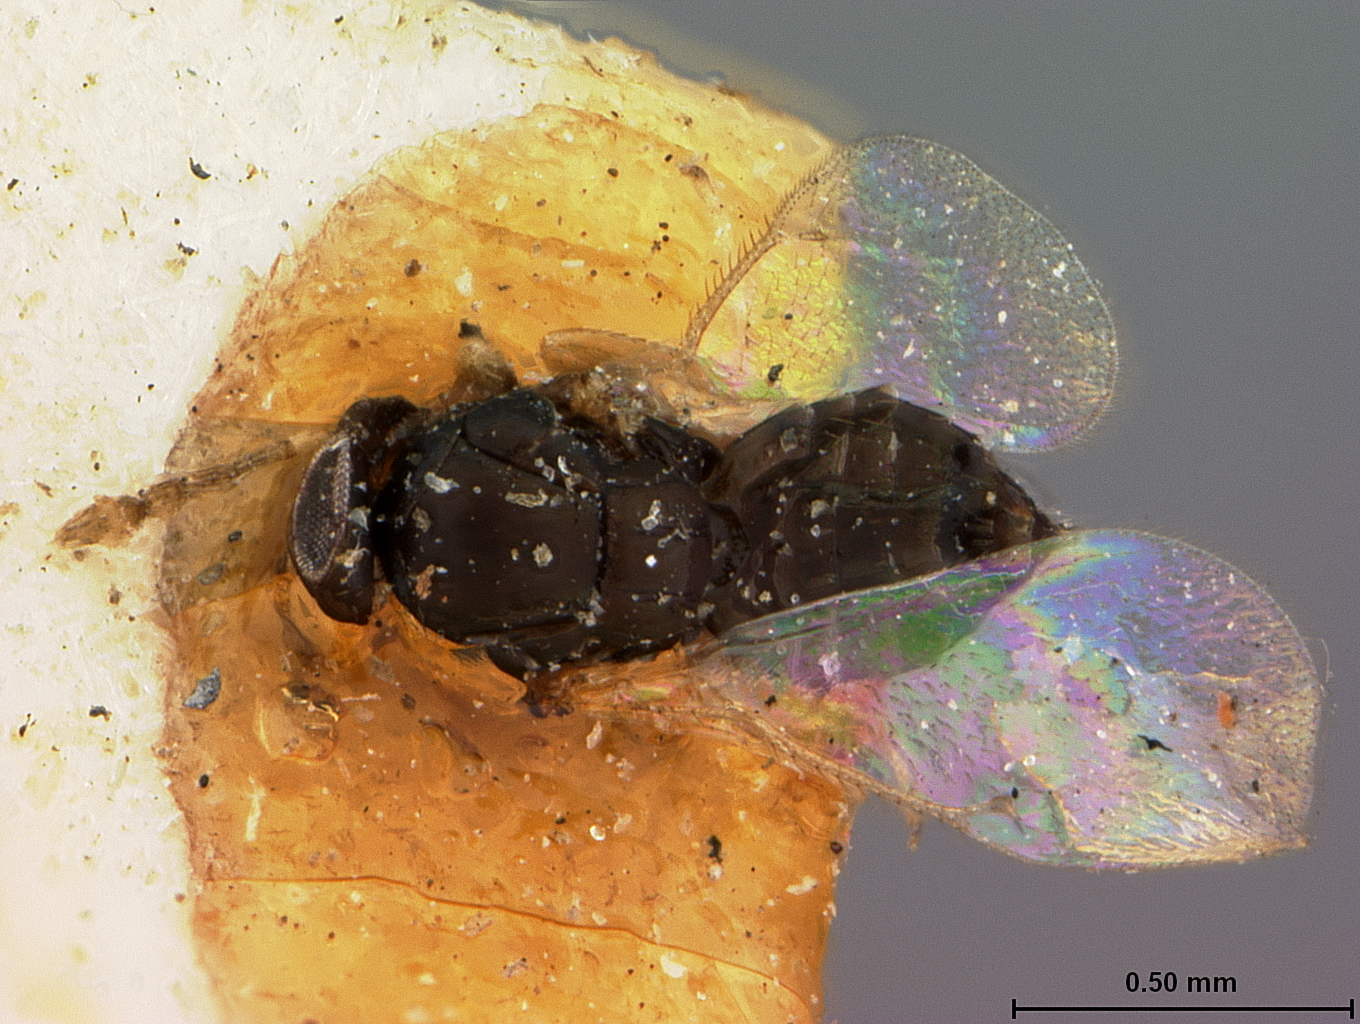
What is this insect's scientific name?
Hyperteles blastophagi
